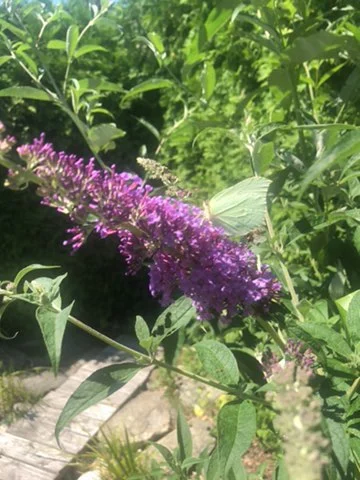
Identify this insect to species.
Gonepteryx rhamni
